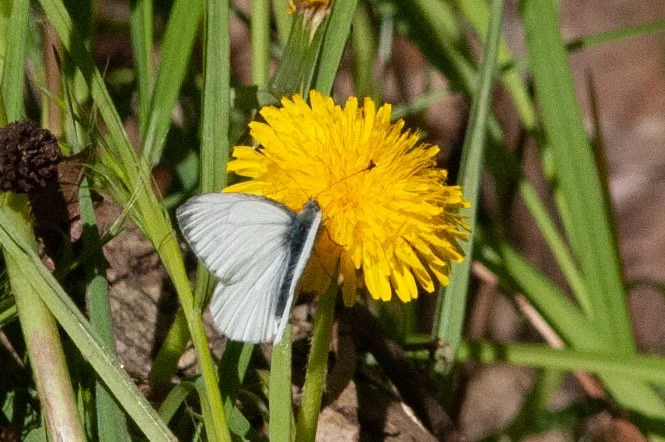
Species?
Pieris napi
